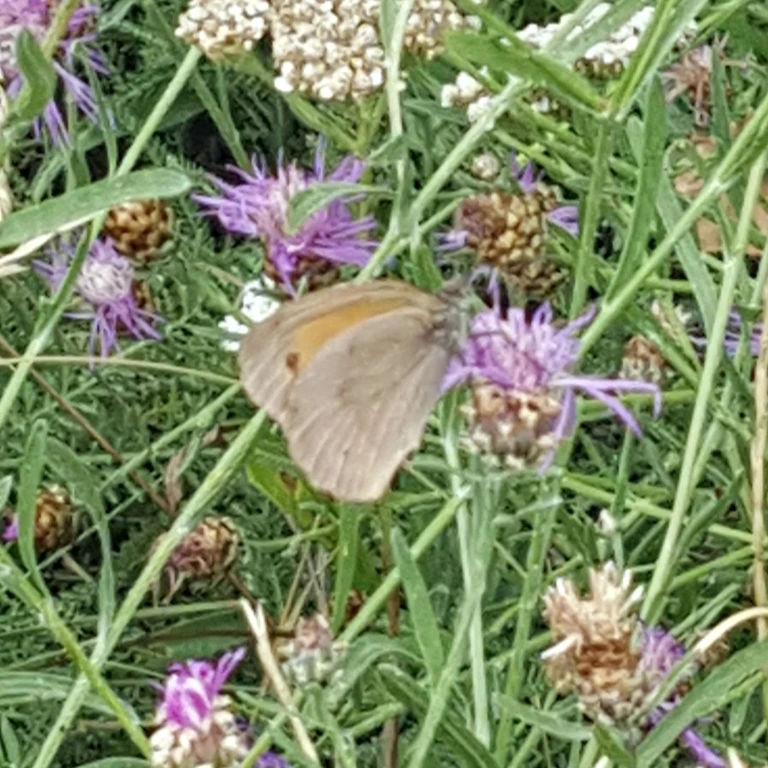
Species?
Maniola jurtina
